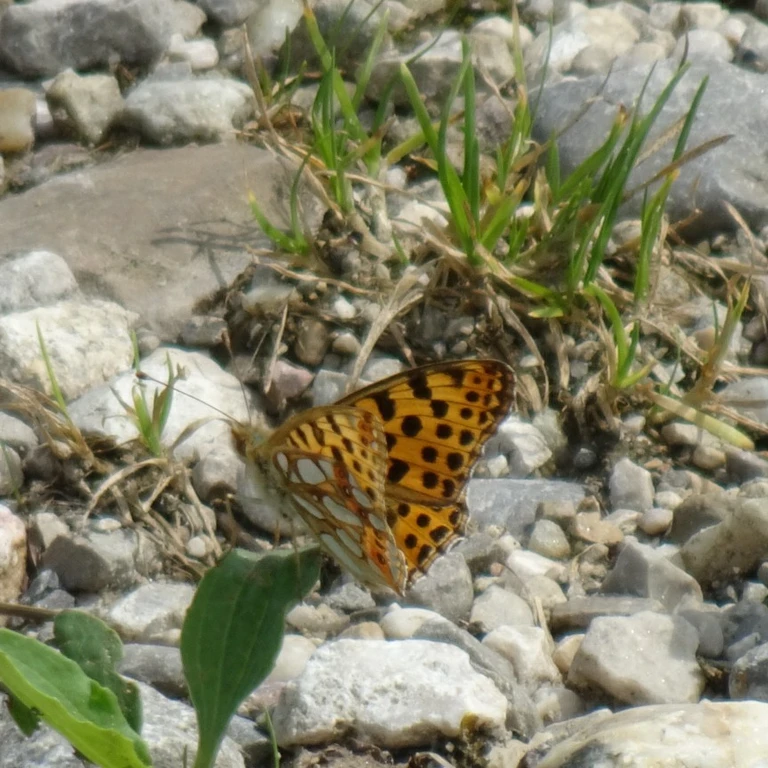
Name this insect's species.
Issoria lathonia
